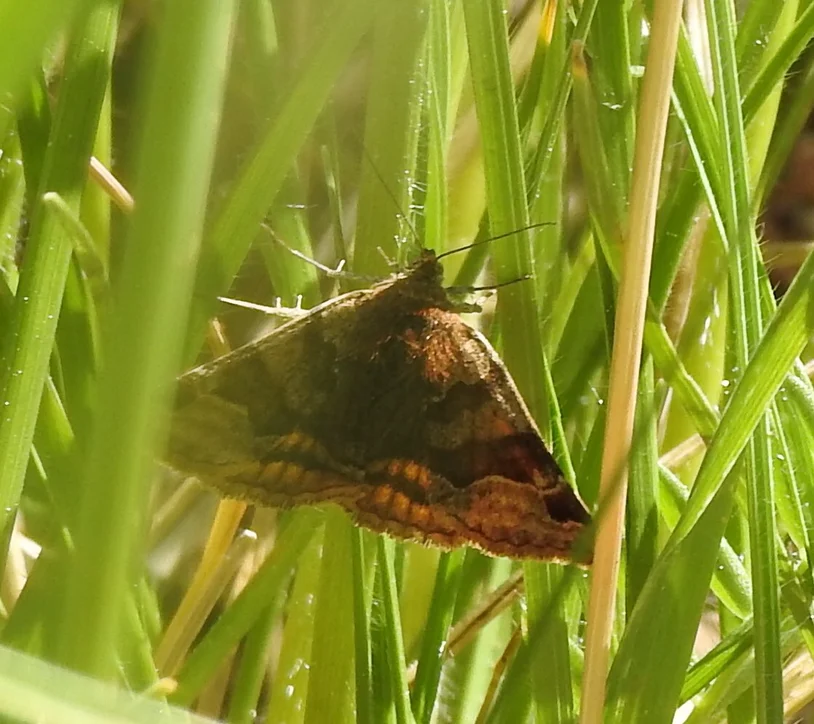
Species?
Euclidia glyphica
